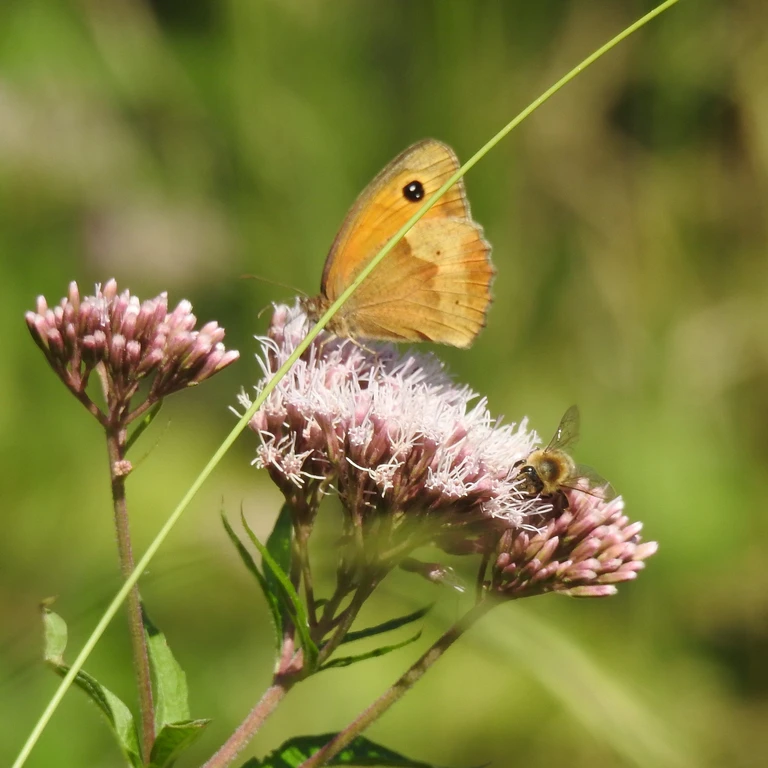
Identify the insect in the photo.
Maniola jurtina
